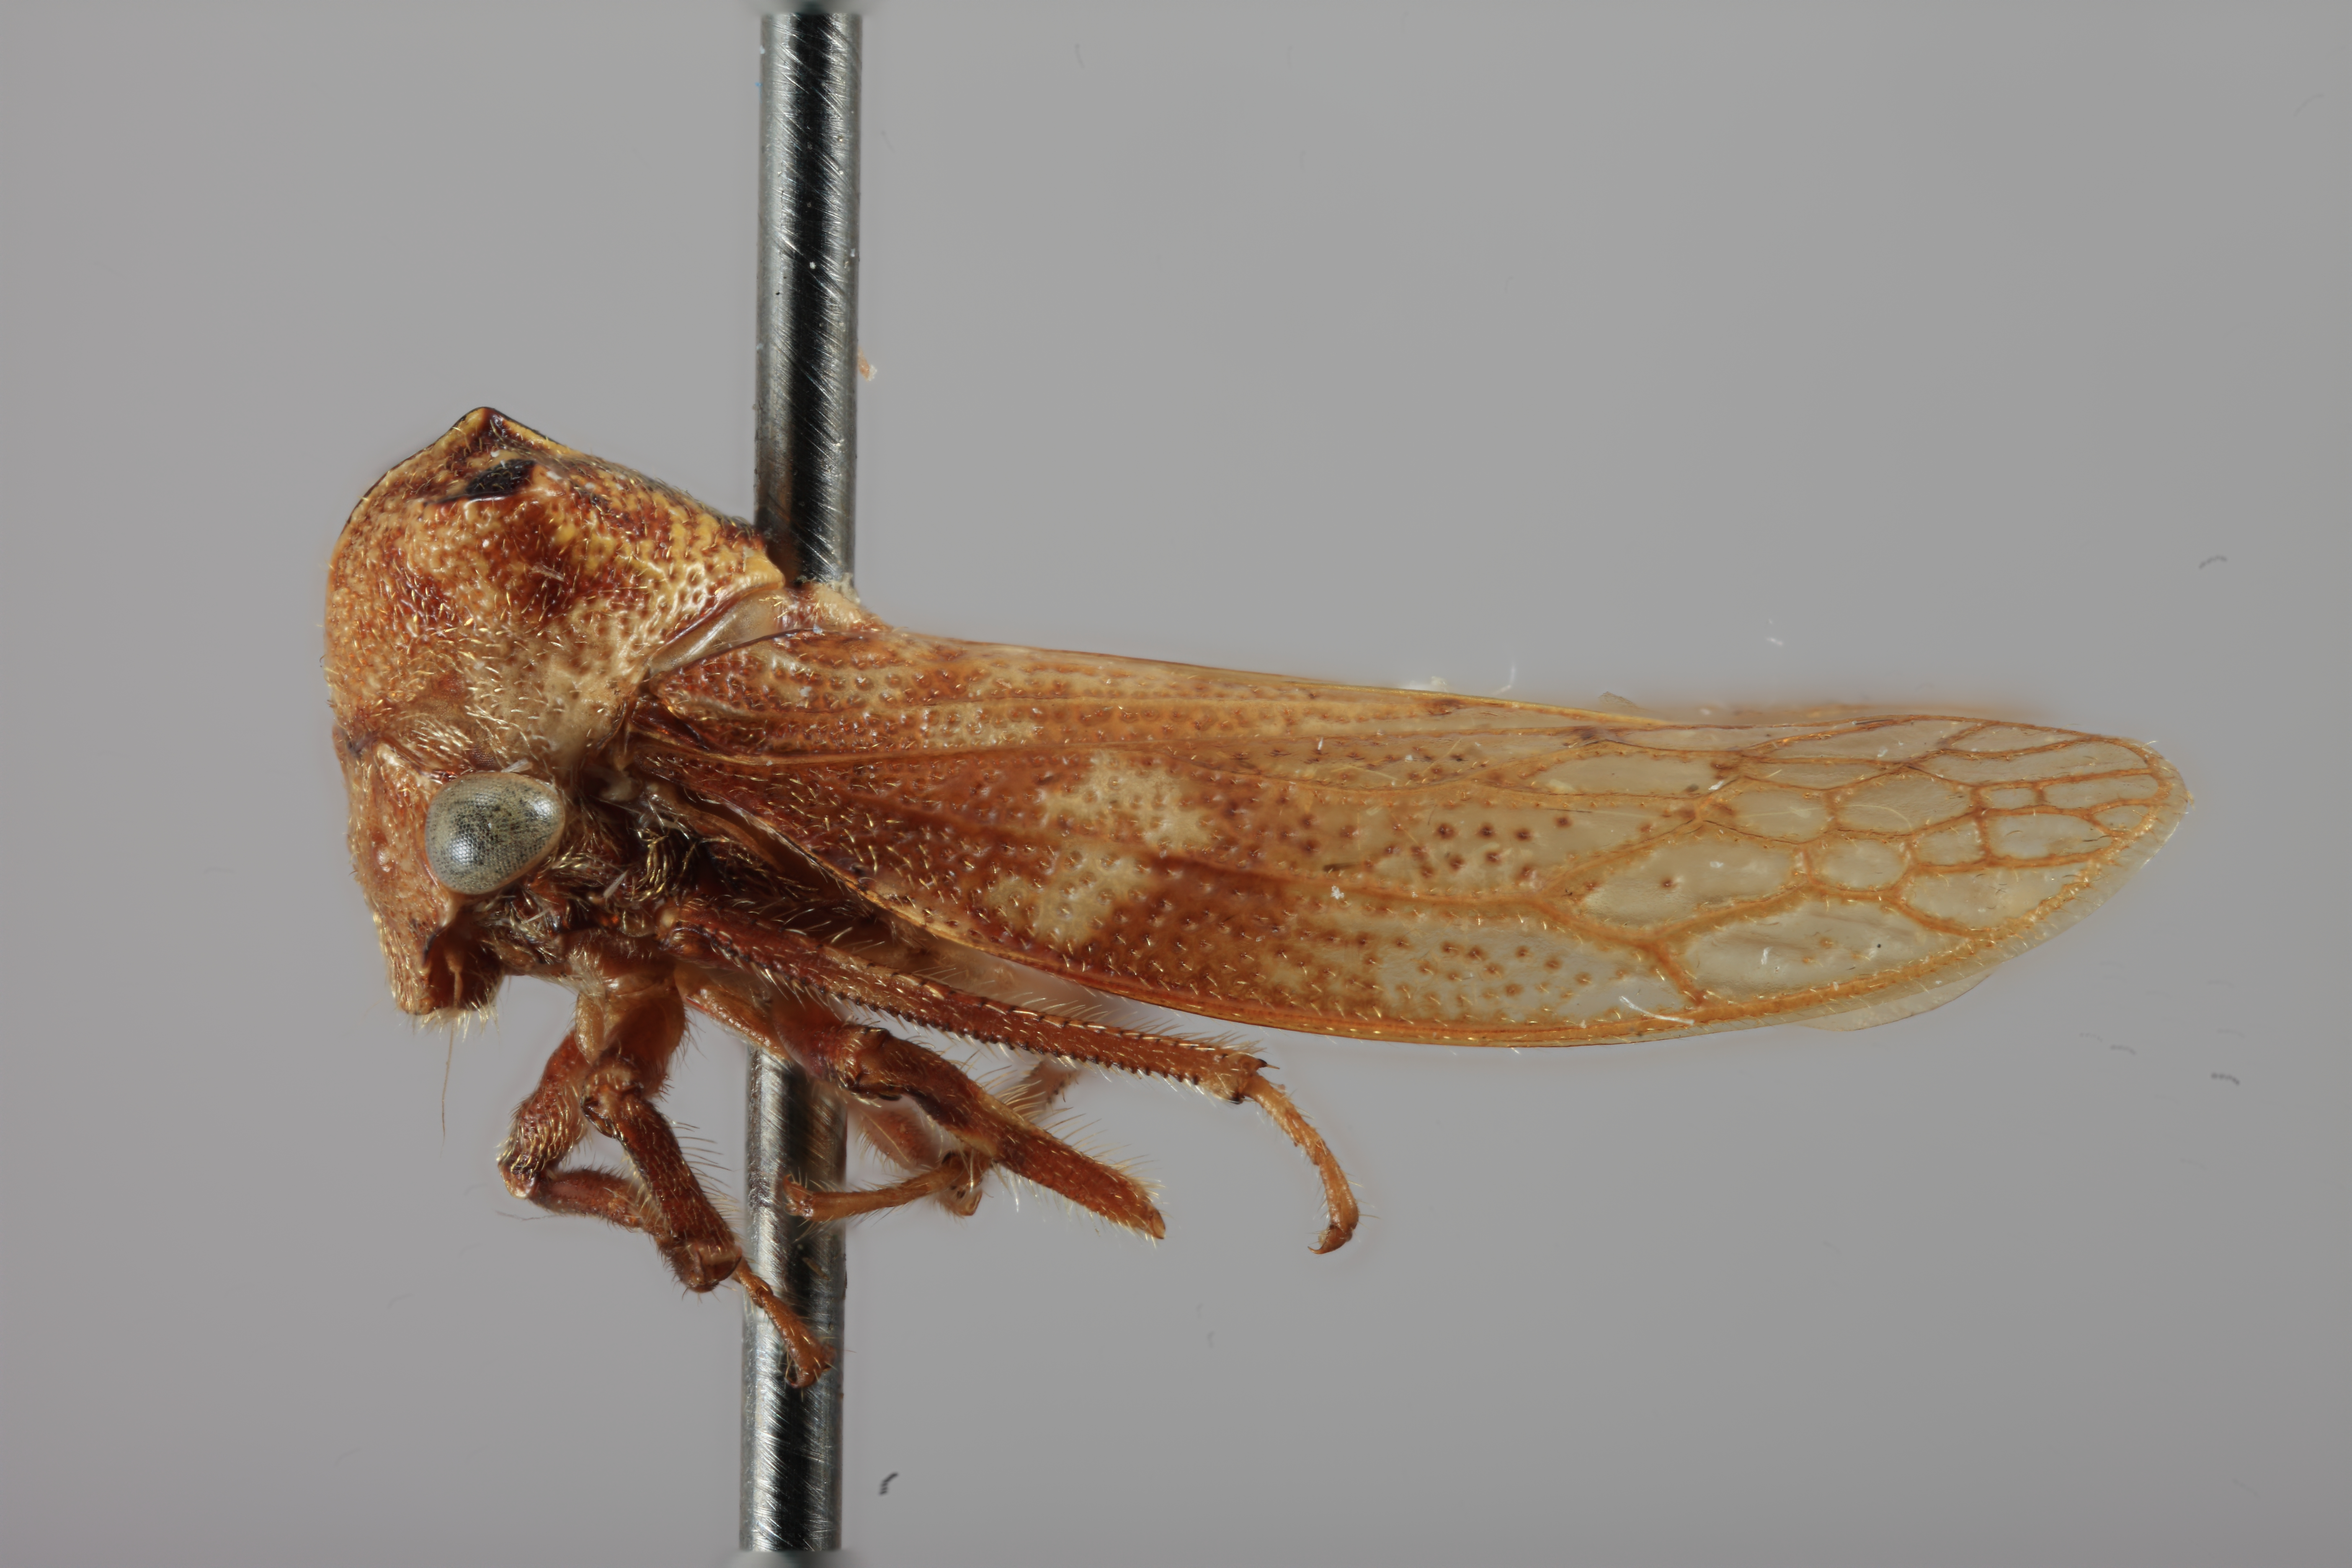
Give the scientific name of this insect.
Tolania anomalai
